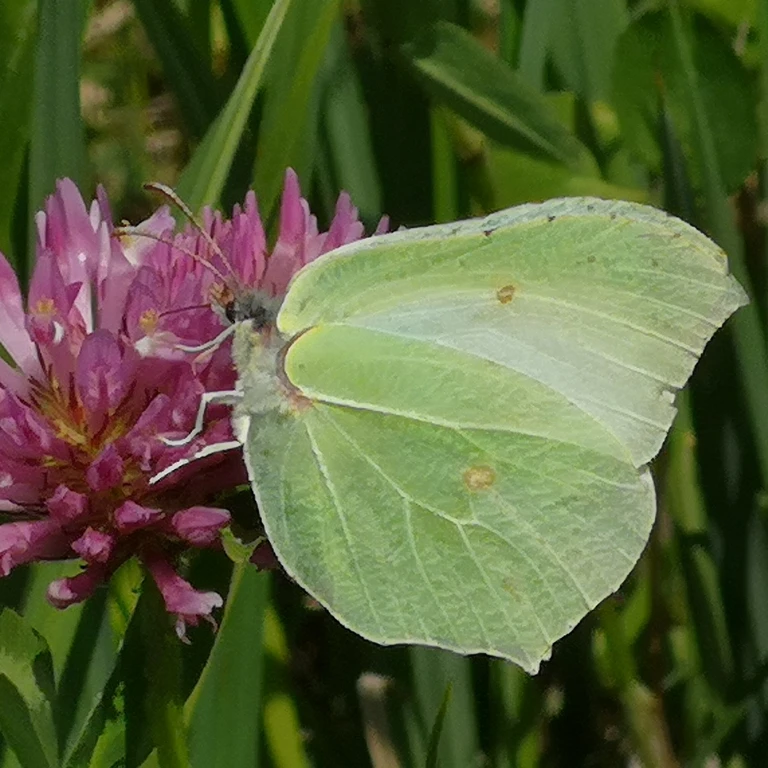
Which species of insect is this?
Gonepteryx rhamni
